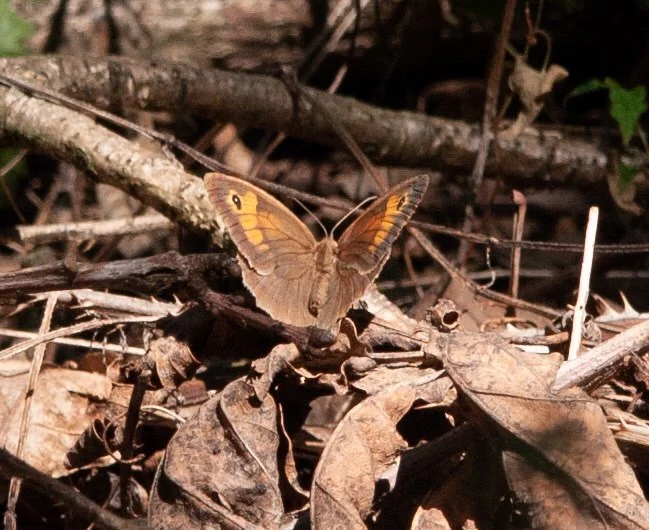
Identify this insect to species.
Maniola jurtina
